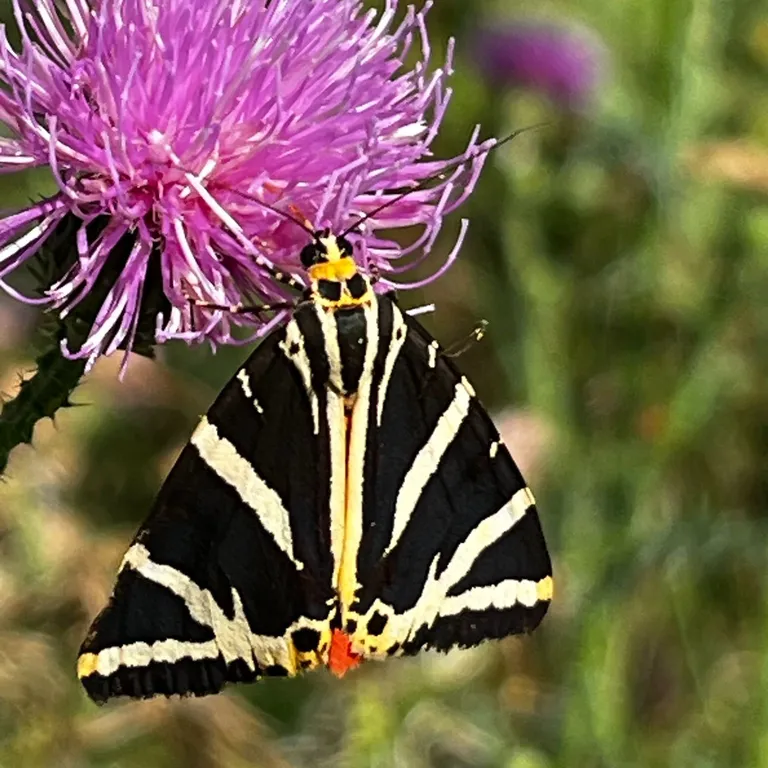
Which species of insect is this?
Euplagia quadripunctaria
